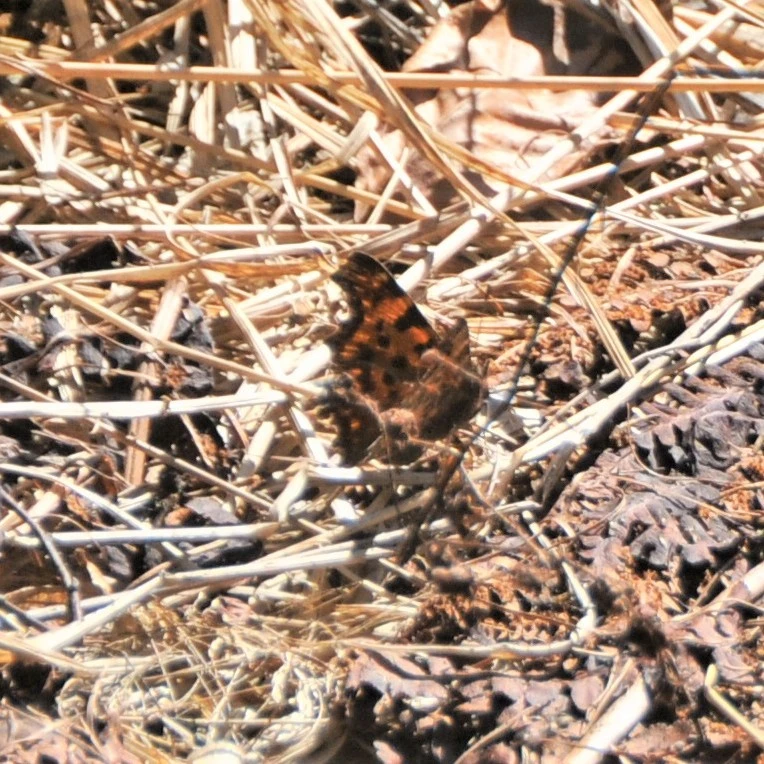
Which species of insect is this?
Polygonia c-album
